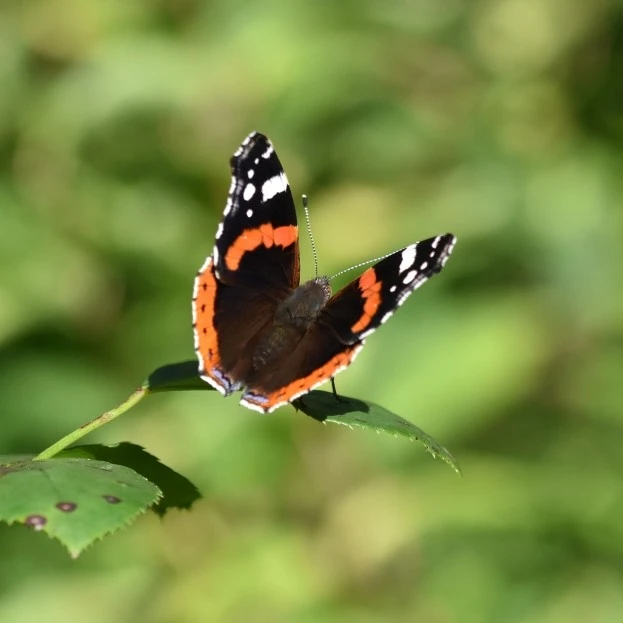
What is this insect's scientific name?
Vanessa atalanta
